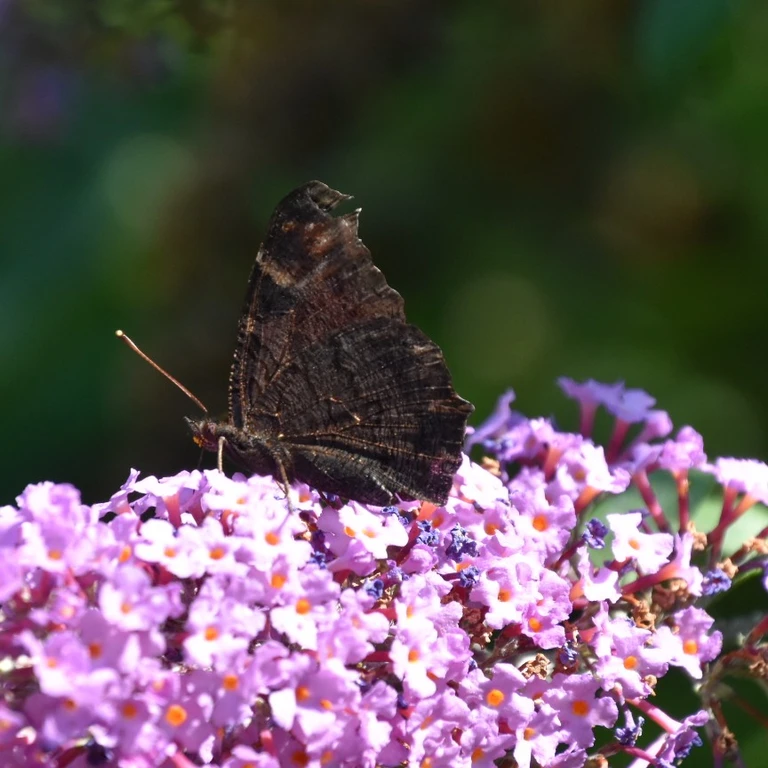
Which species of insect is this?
Aglais io
